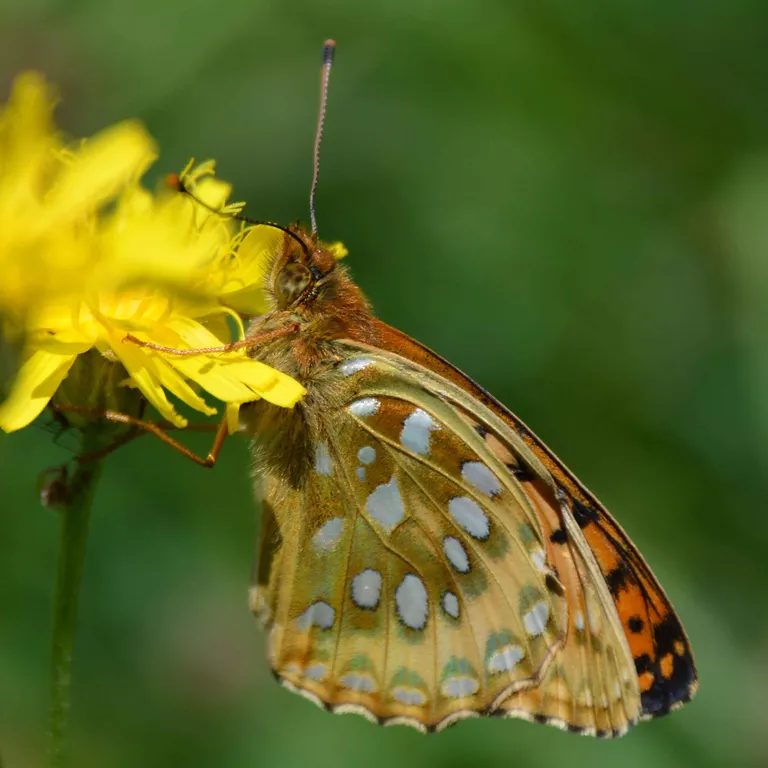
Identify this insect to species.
Speyeria aglaja
